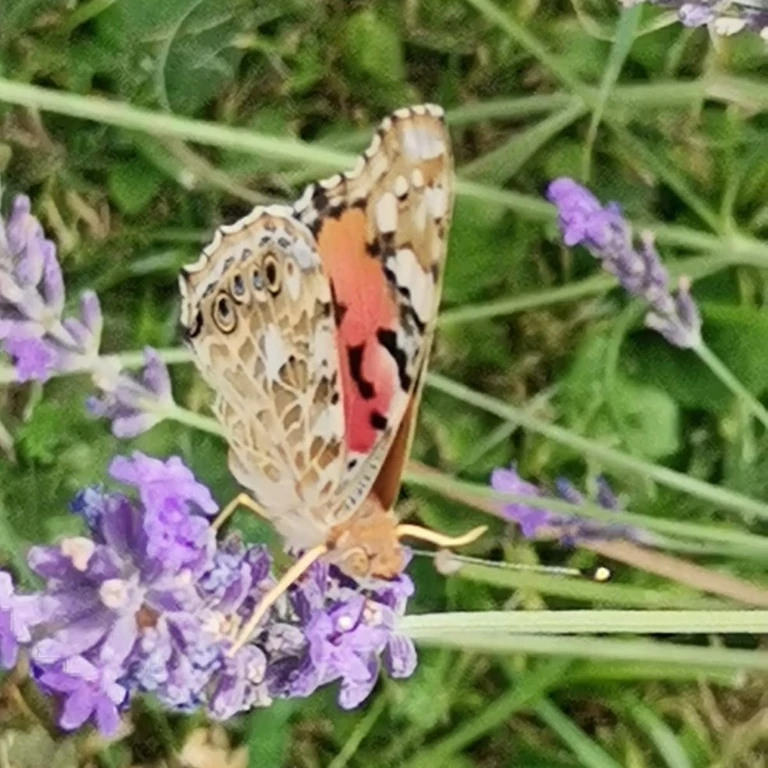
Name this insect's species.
Vanessa cardui
